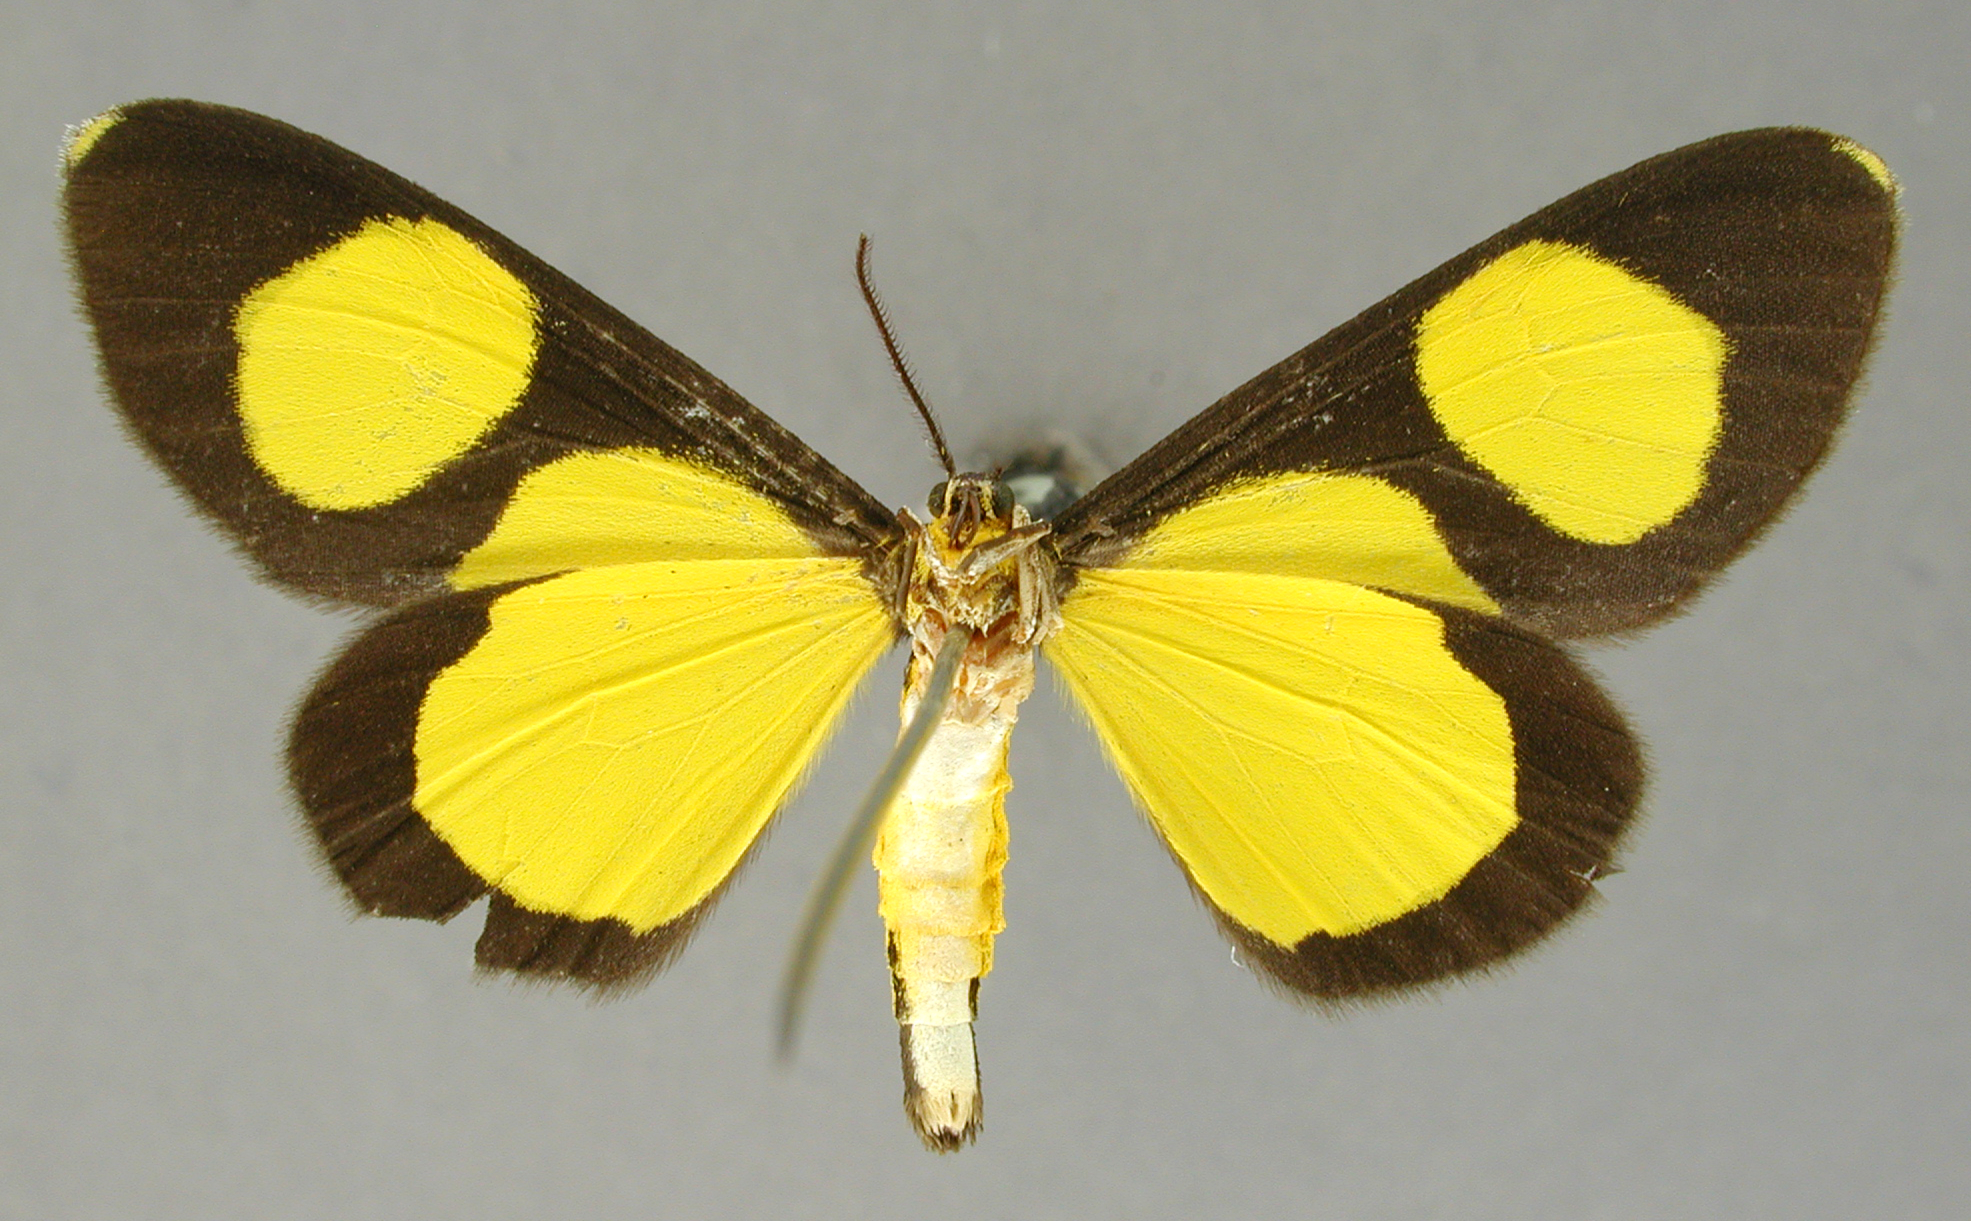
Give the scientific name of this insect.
Flavinia jalapae
